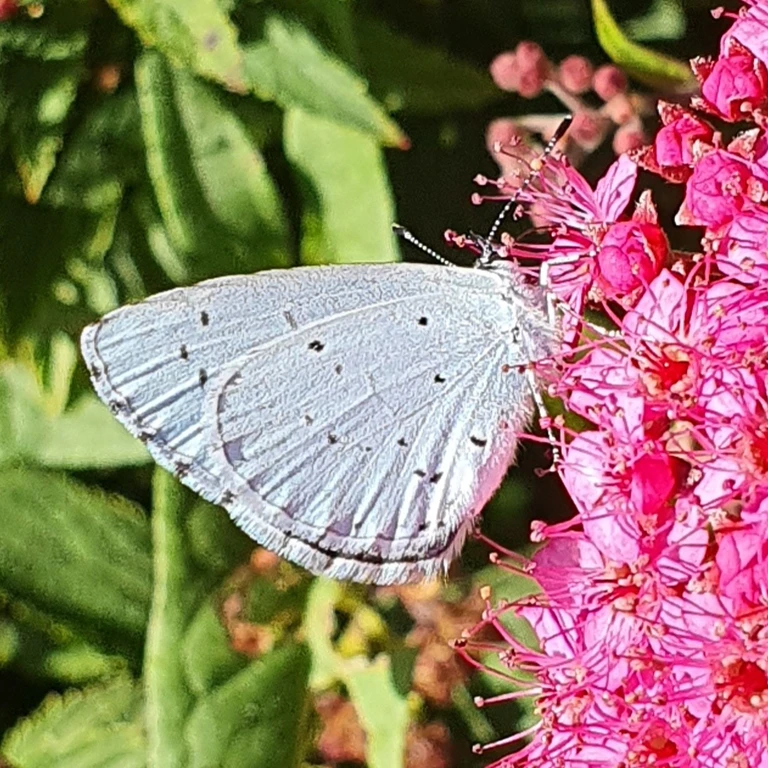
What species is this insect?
Celastrina argiolus
